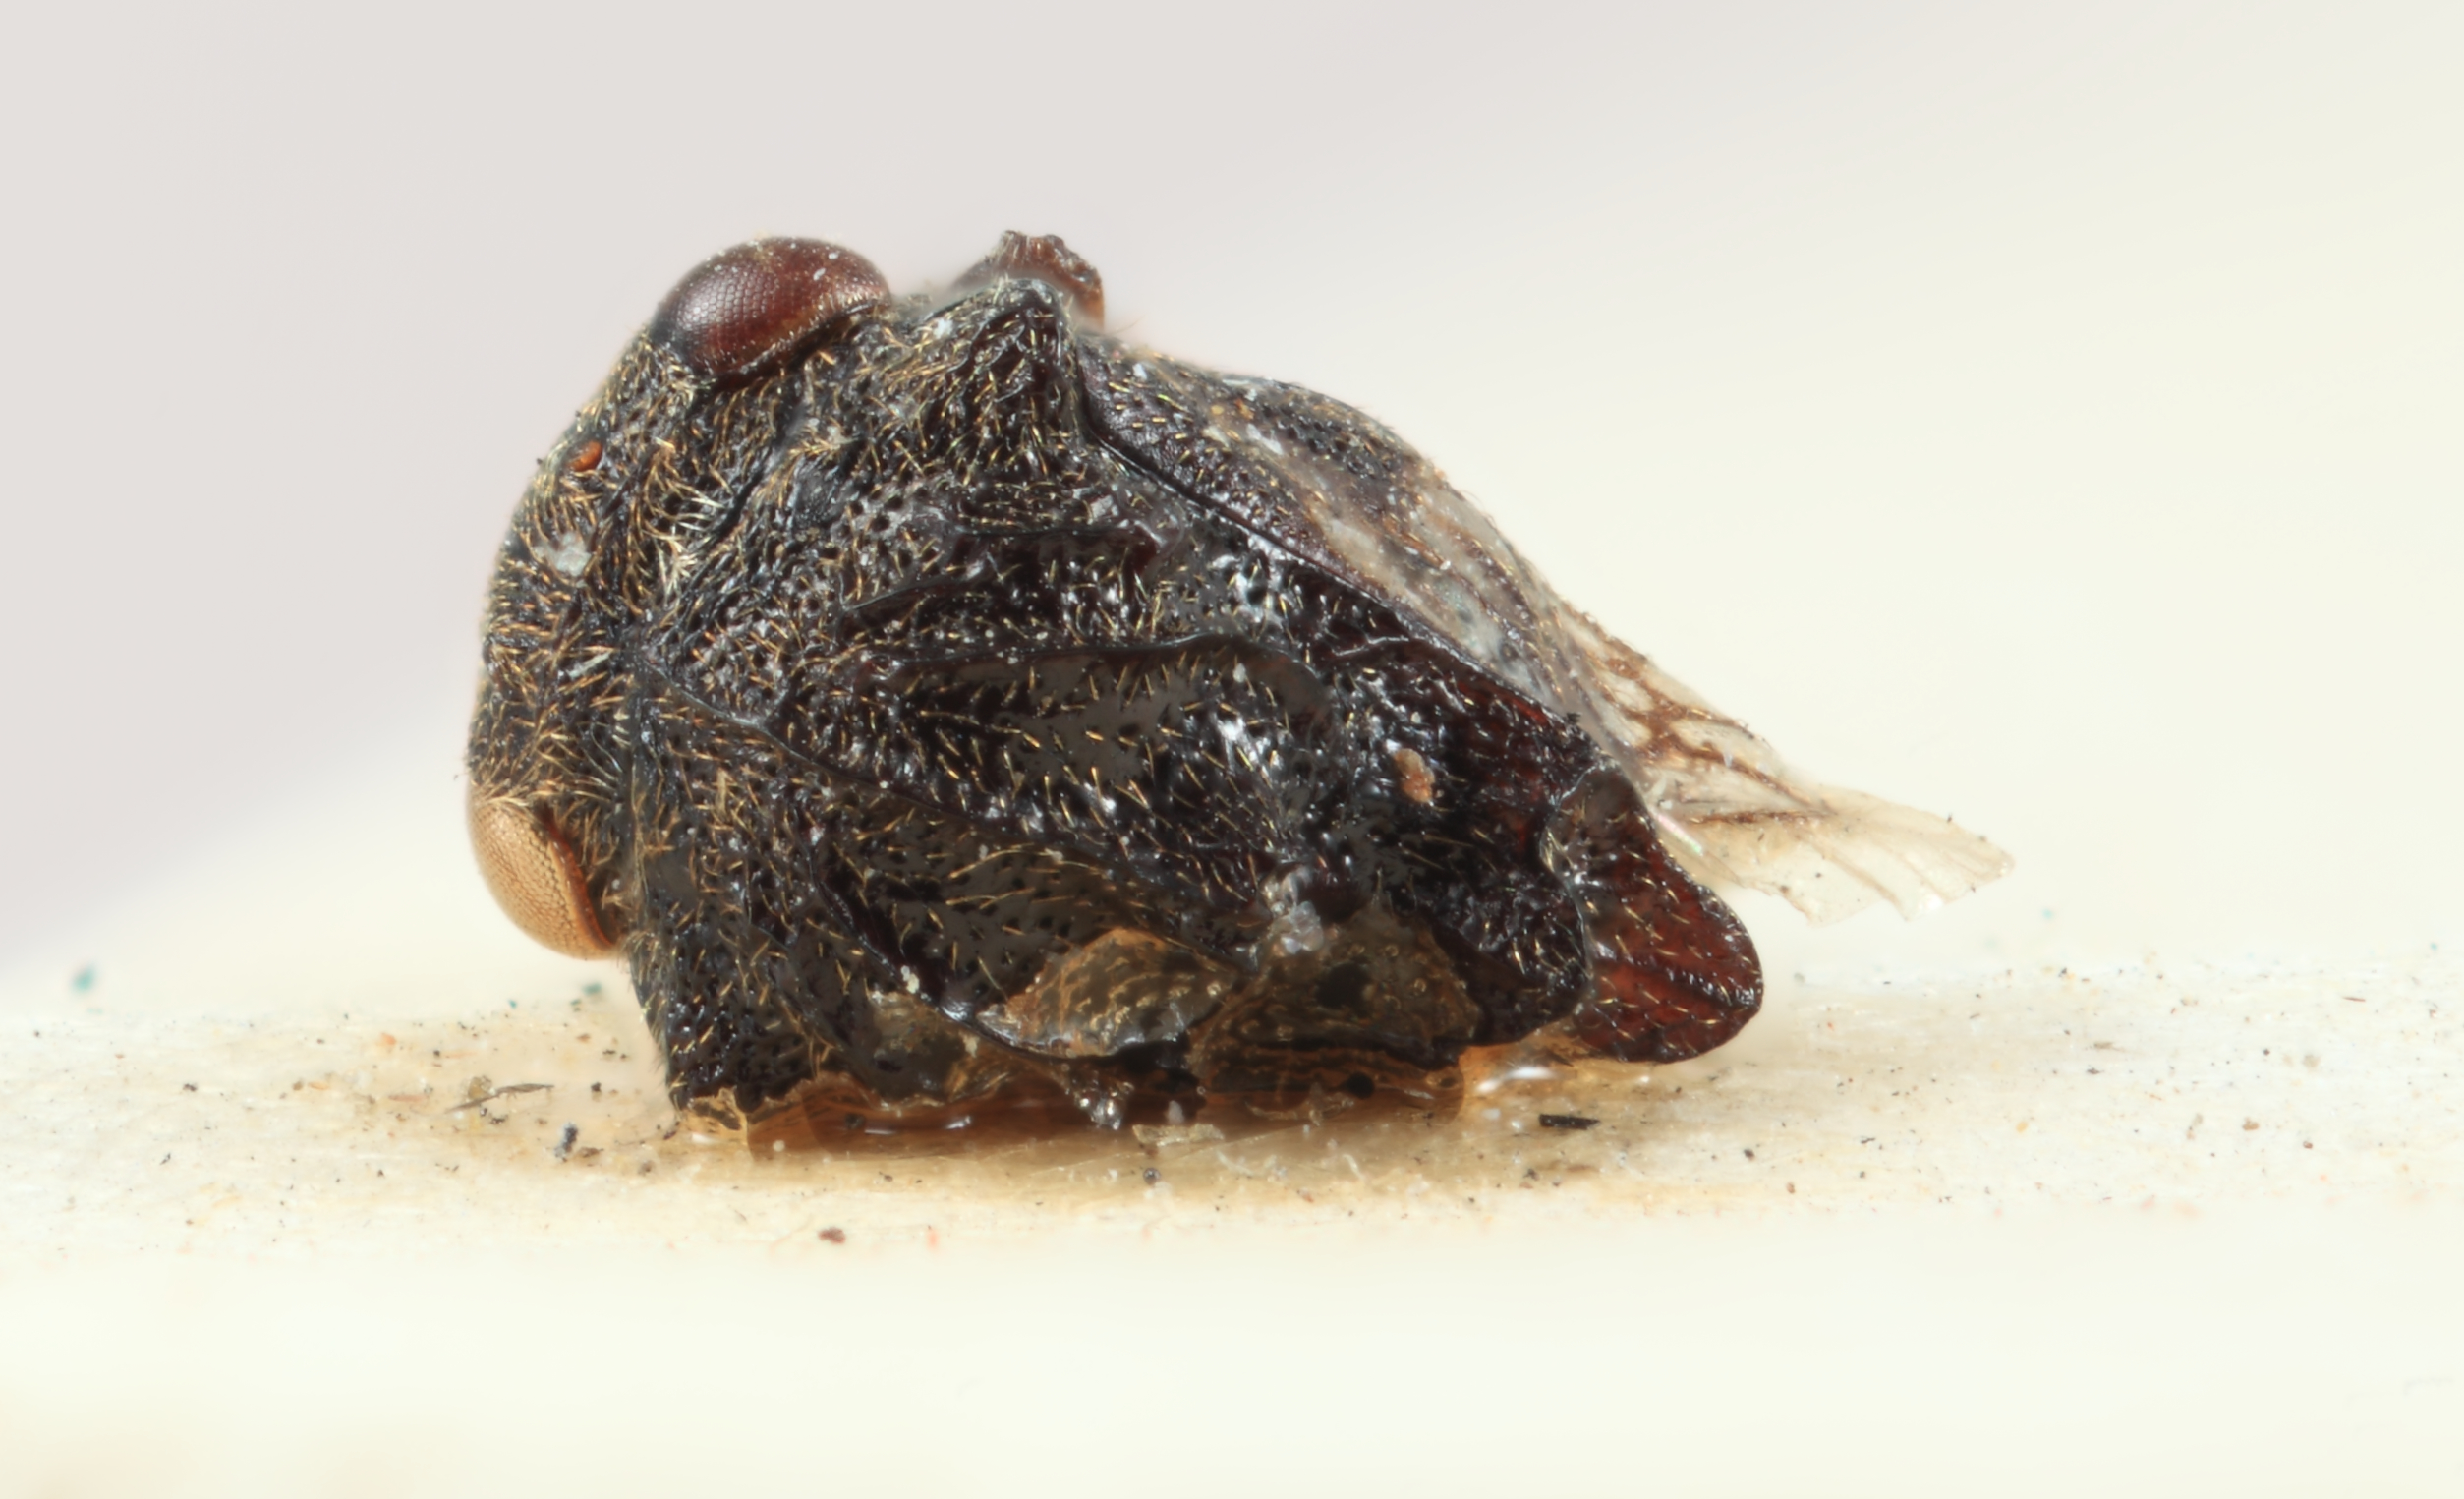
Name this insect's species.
Bolbonota bispinifera
